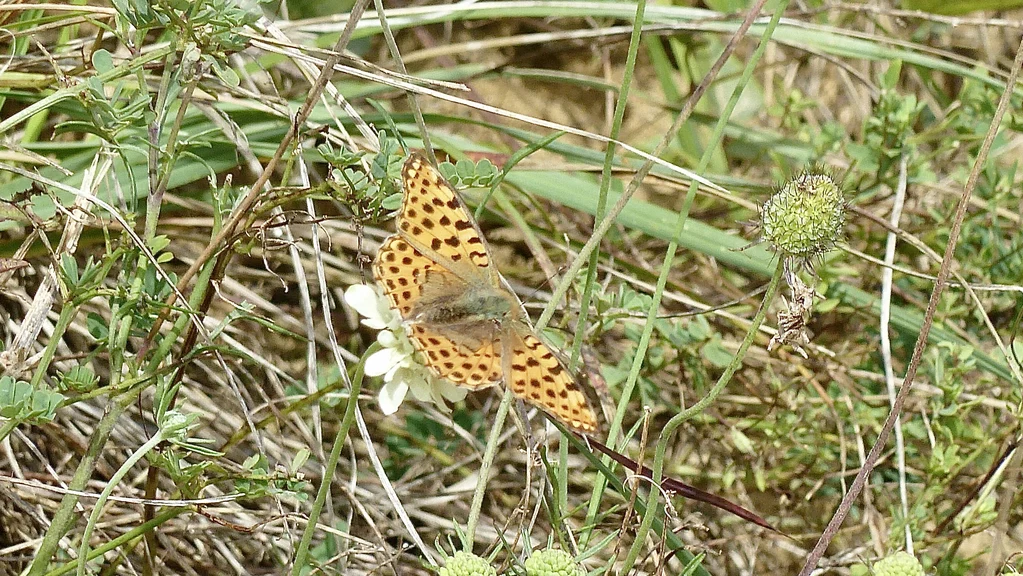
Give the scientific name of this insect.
Issoria lathonia
